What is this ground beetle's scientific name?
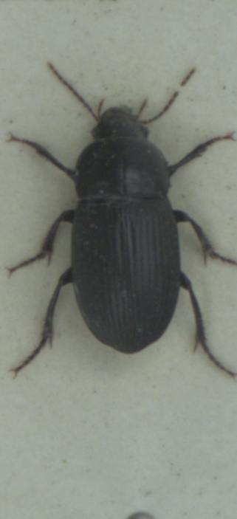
Harpalus serripes
